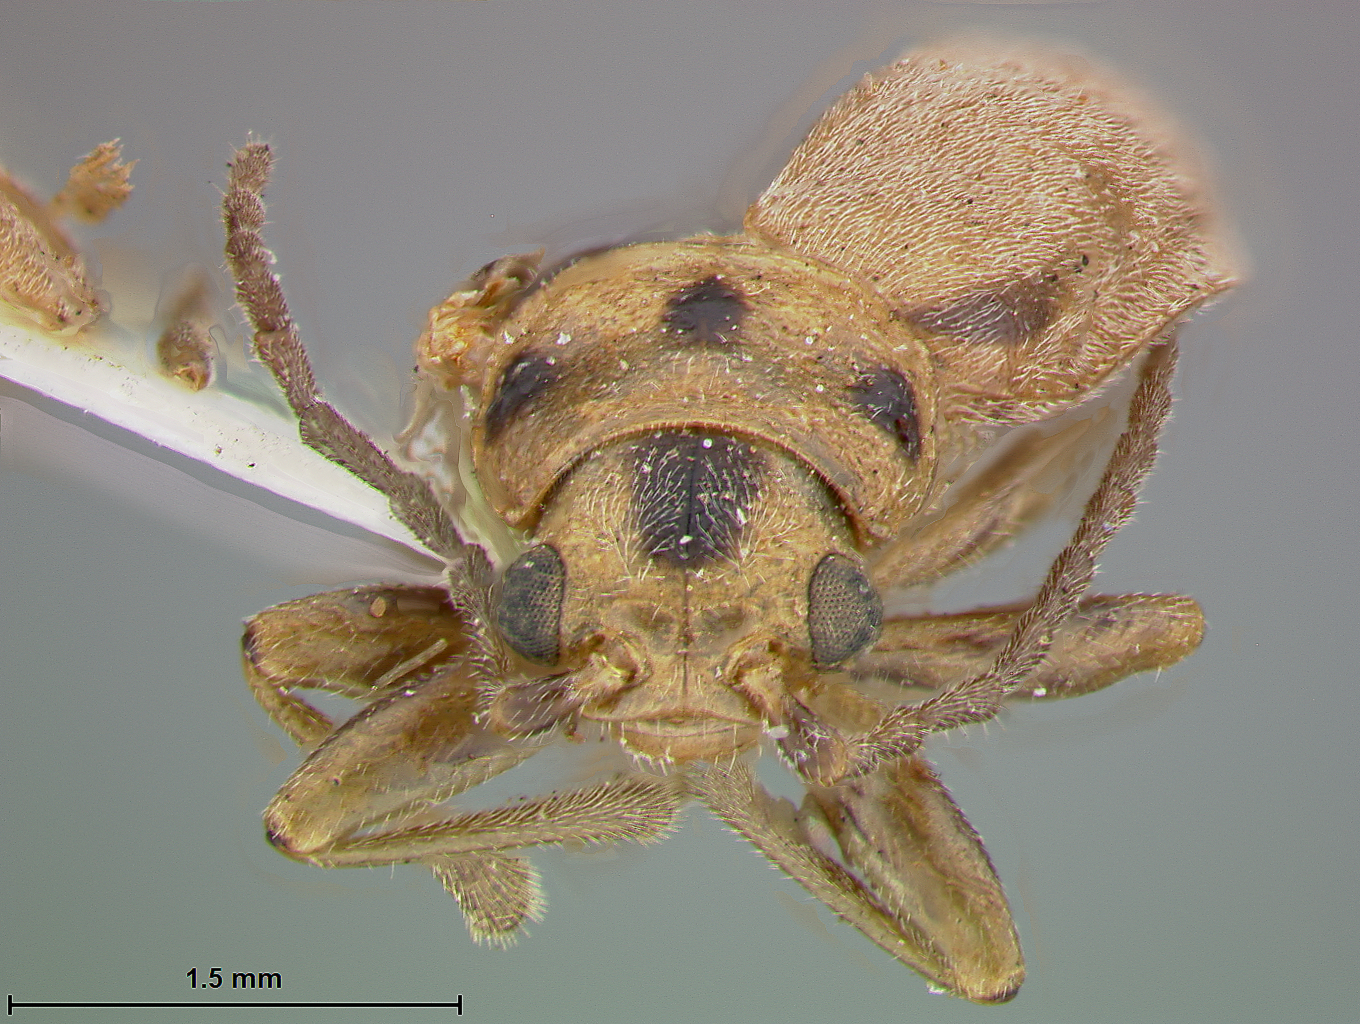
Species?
Trirhabda schwarzi
